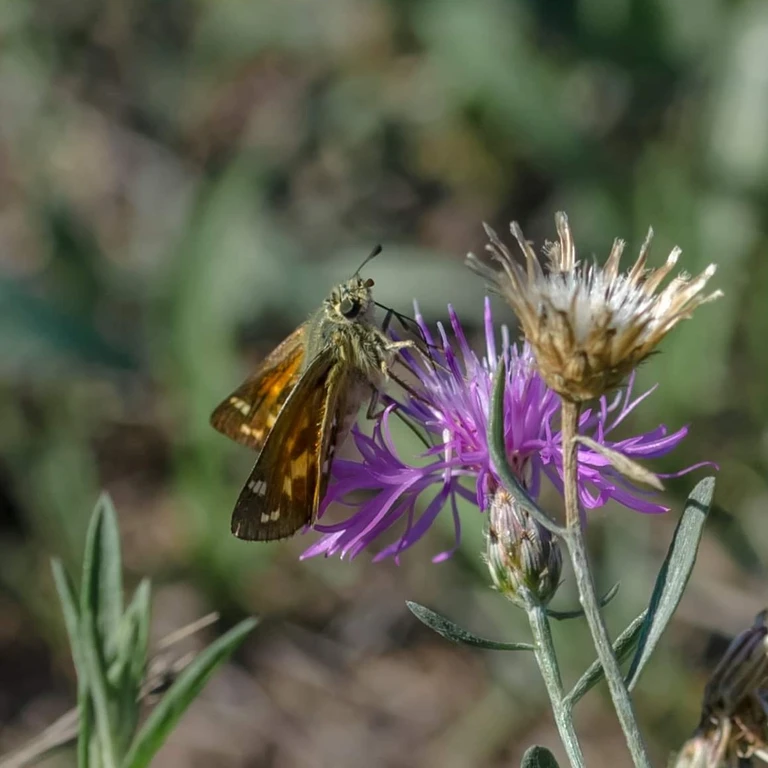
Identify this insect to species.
Hesperia comma
